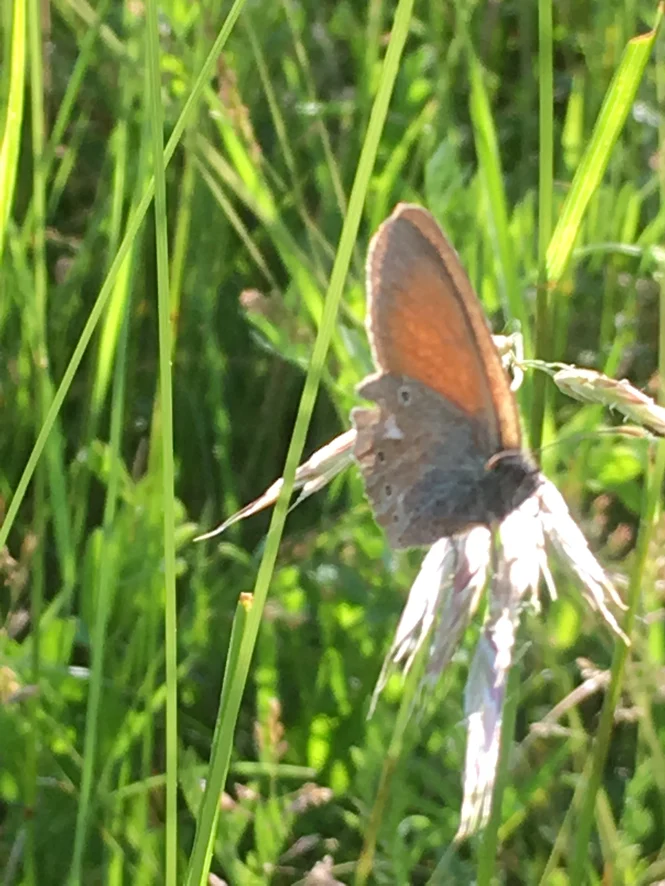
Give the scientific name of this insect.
Coenonympha glycerion (also Coenonympha iphis)
